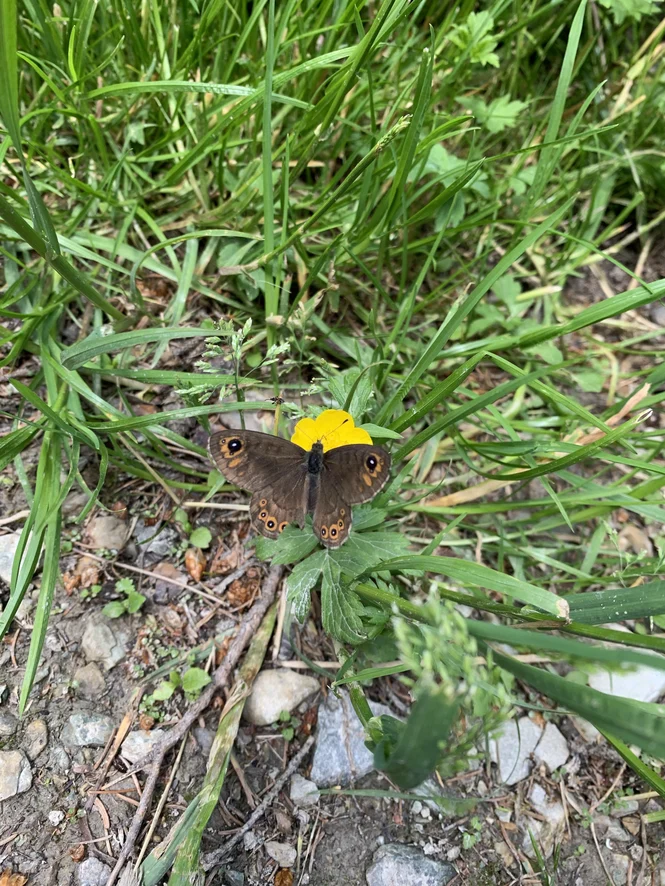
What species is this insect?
Lasiommata petropolitana (also Pararge petropolitana)
